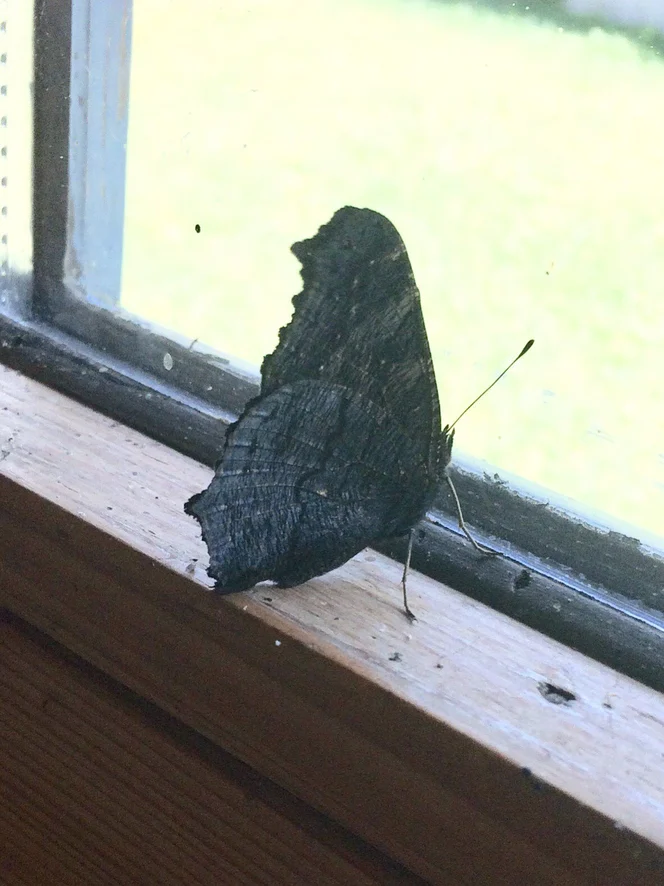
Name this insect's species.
Aglais io
